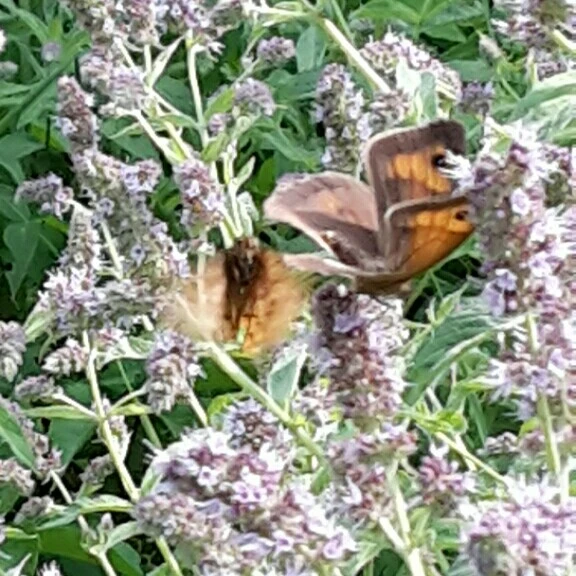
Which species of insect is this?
Maniola jurtina
